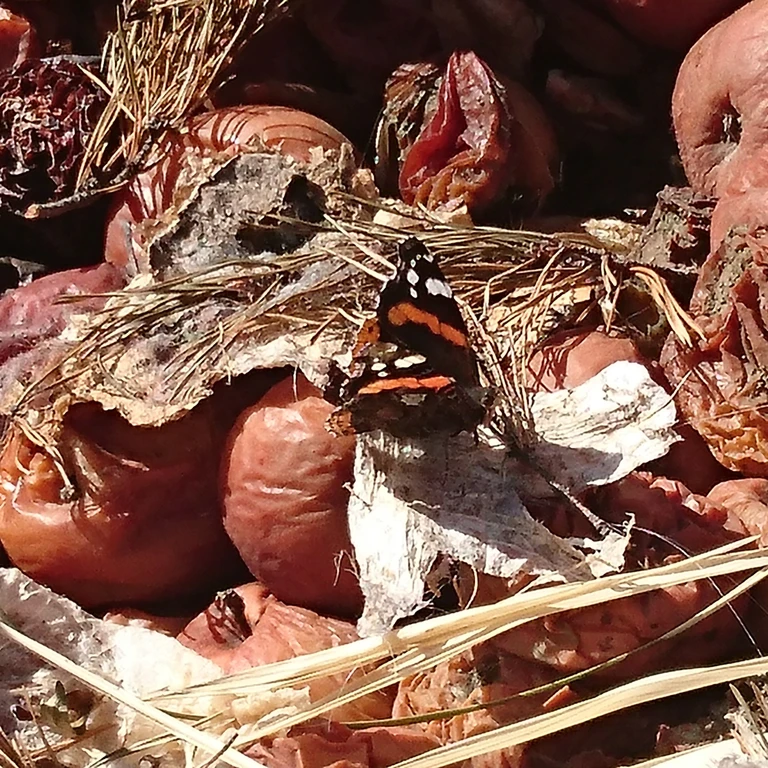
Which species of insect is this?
Vanessa atalanta
